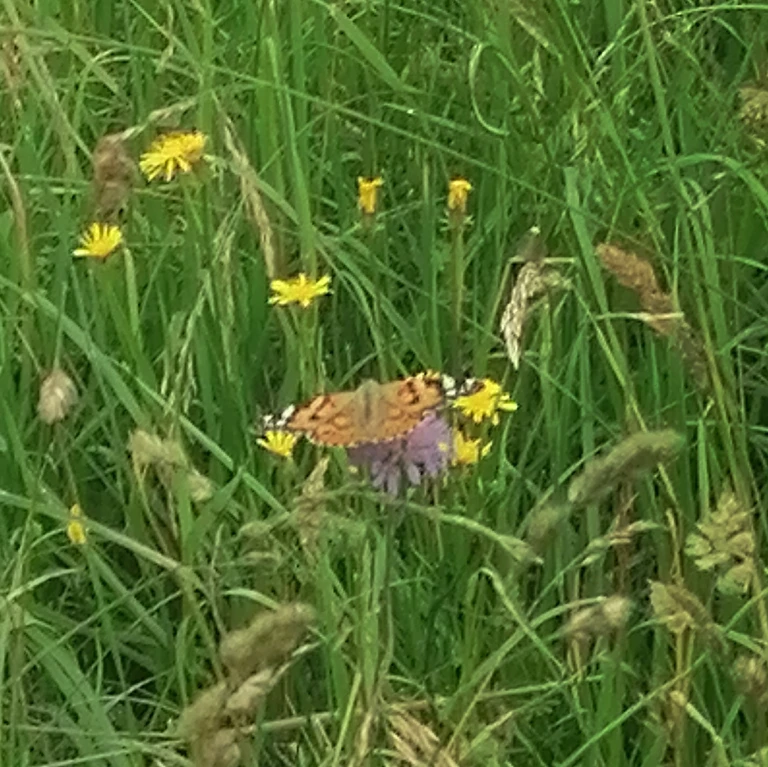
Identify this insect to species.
Vanessa cardui
